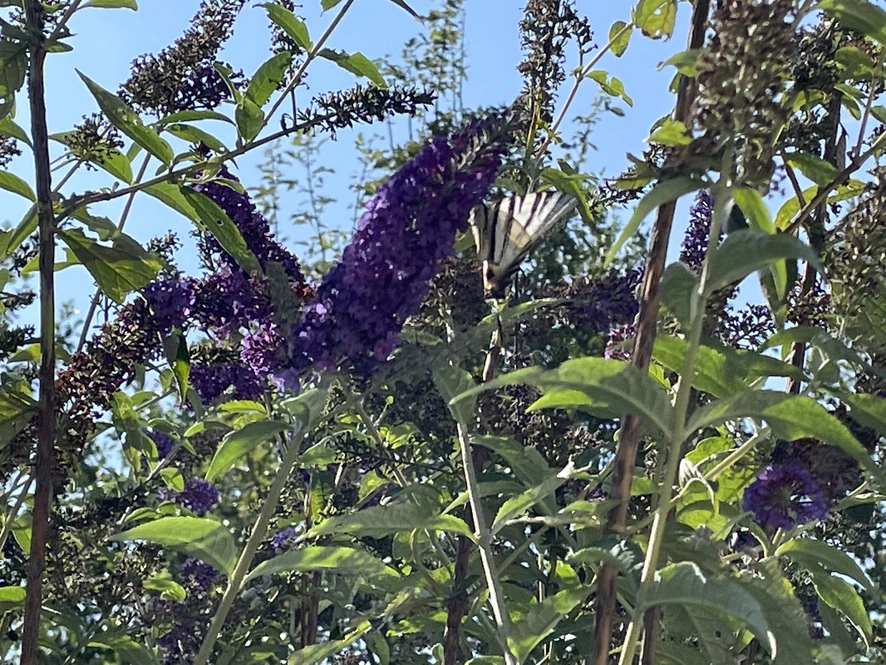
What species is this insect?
Iphiclides podalirius
